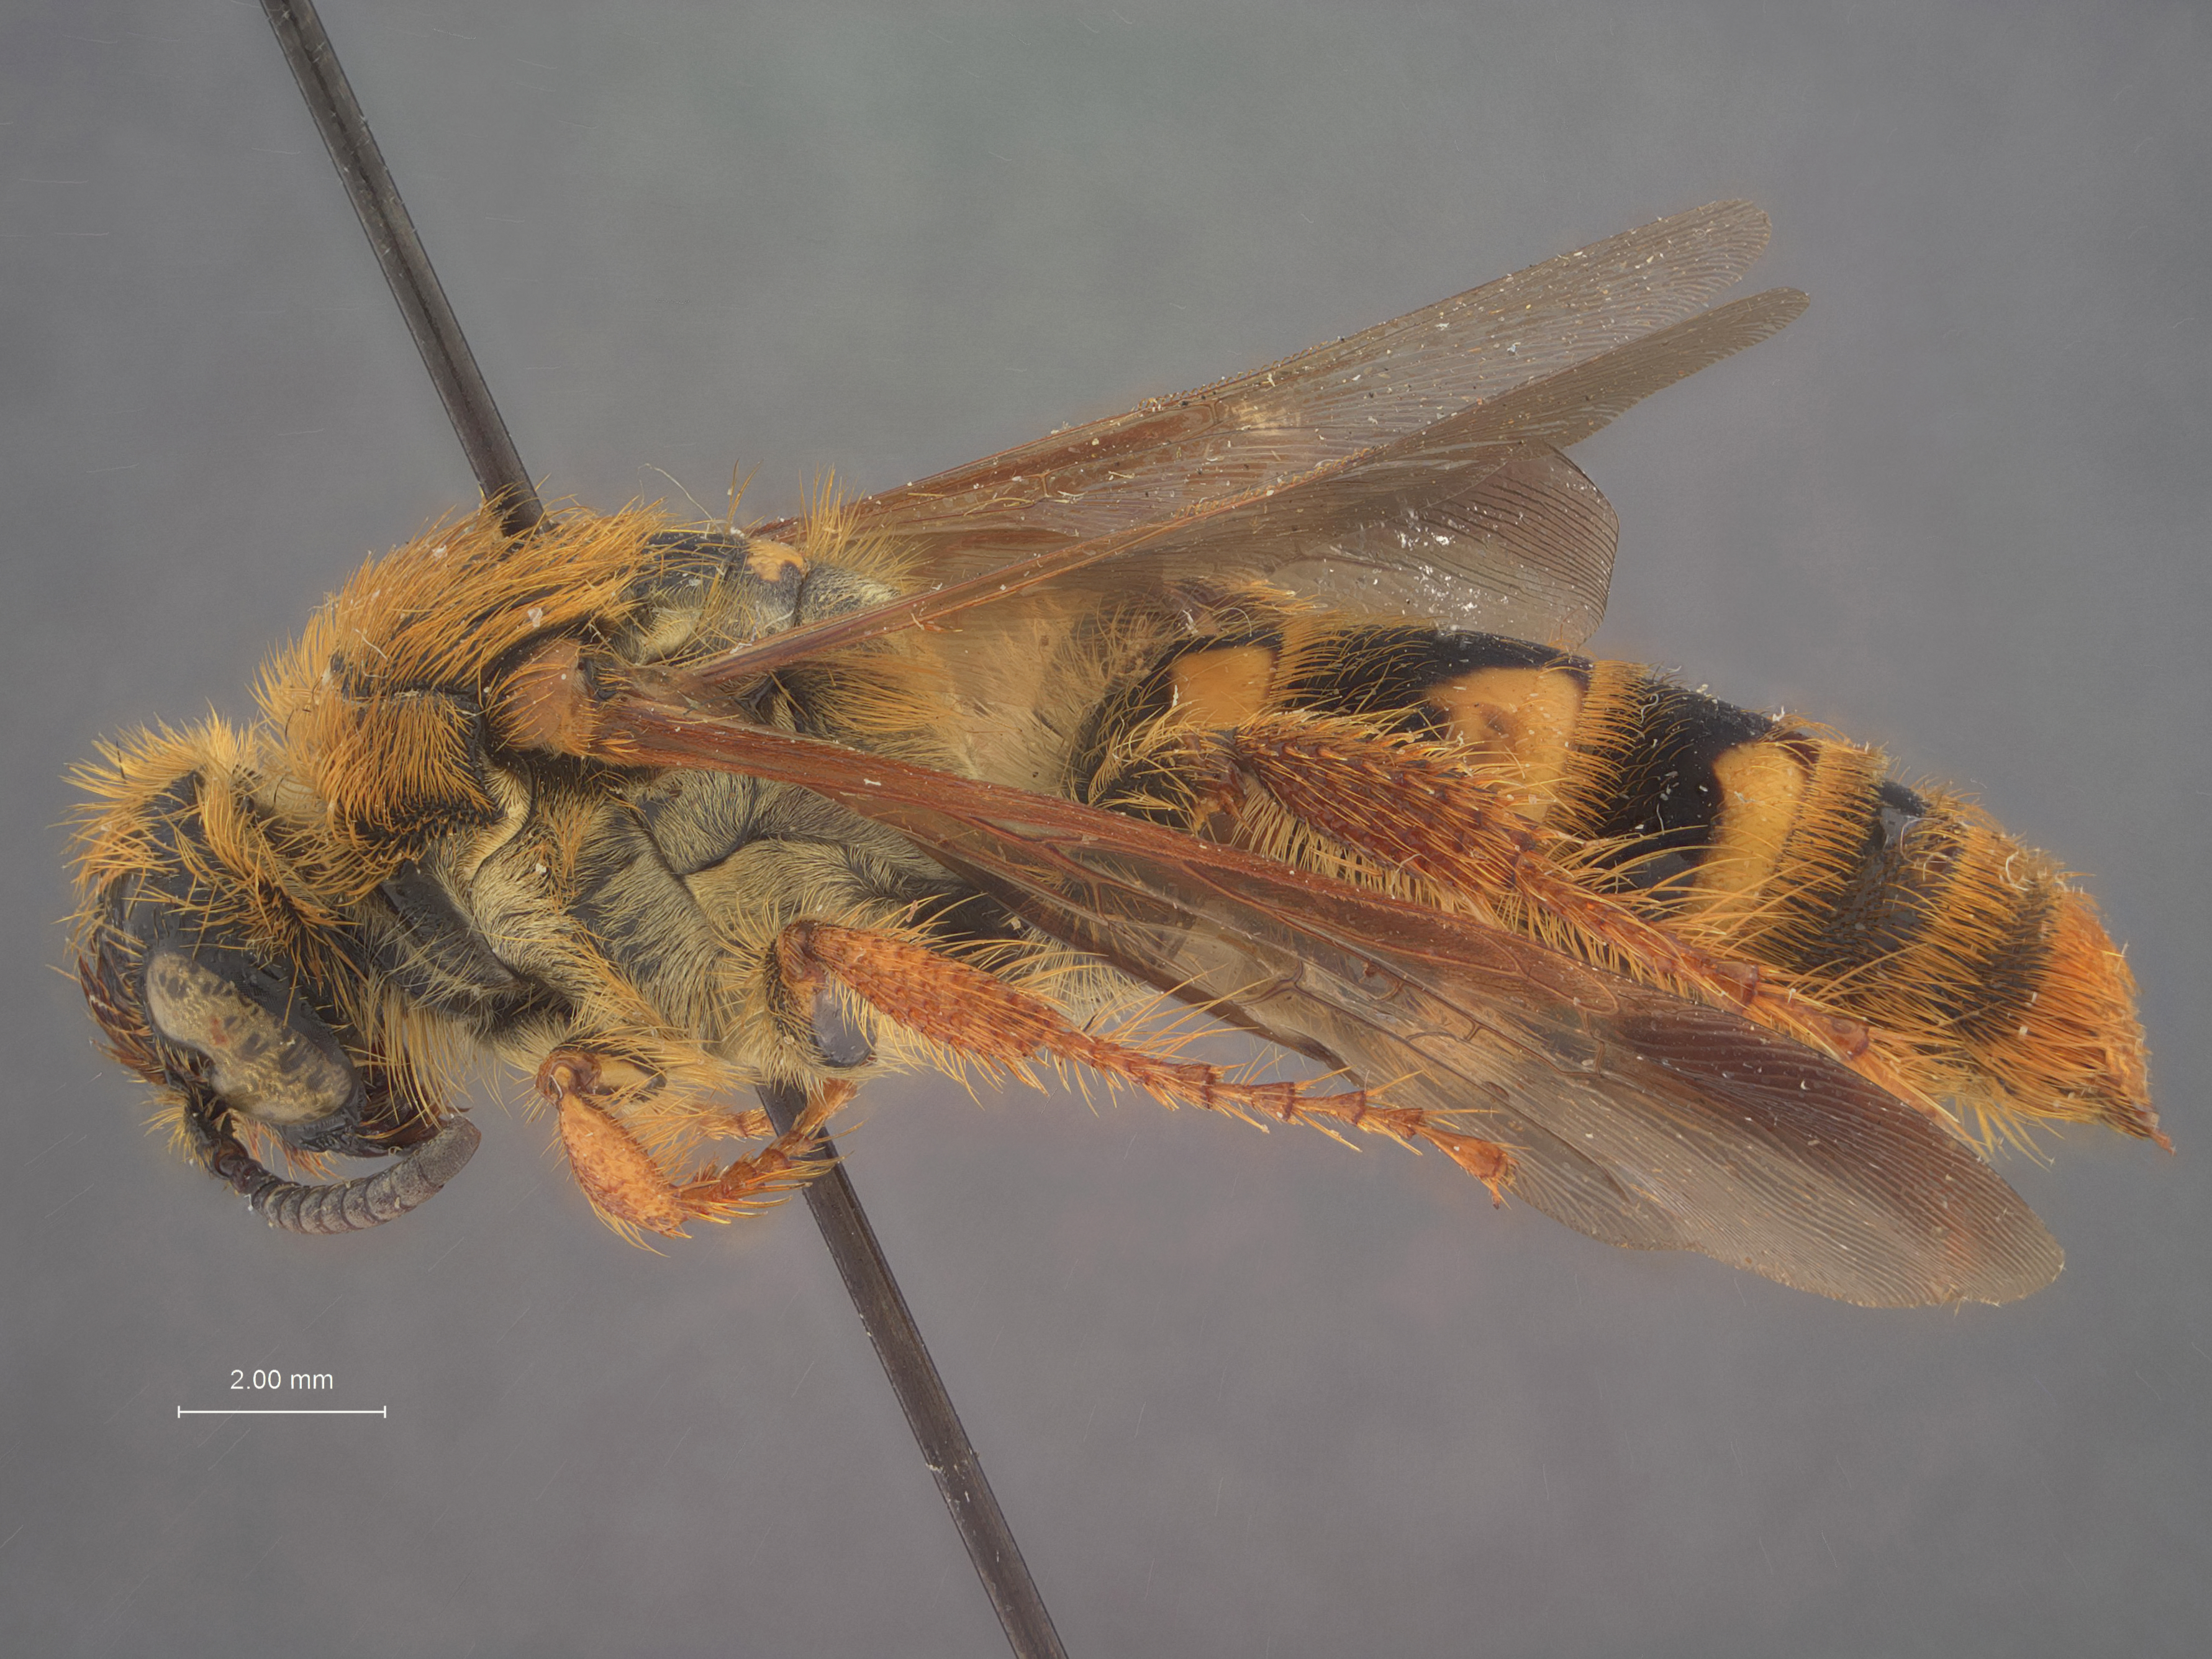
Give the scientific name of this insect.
Campsomeris hesterae
